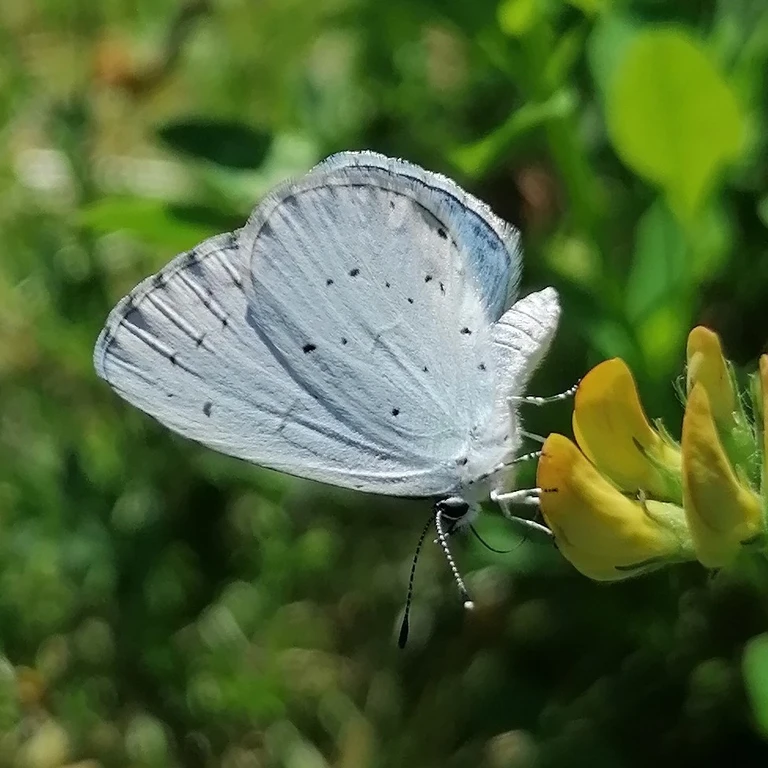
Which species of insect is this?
Celastrina argiolus
